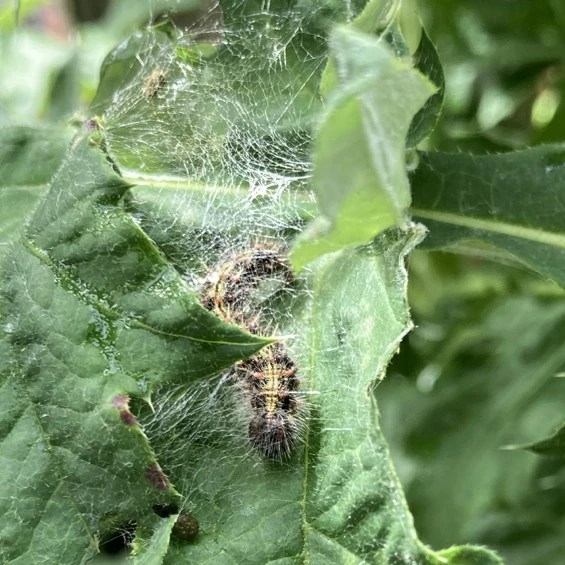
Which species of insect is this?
Vanessa cardui
